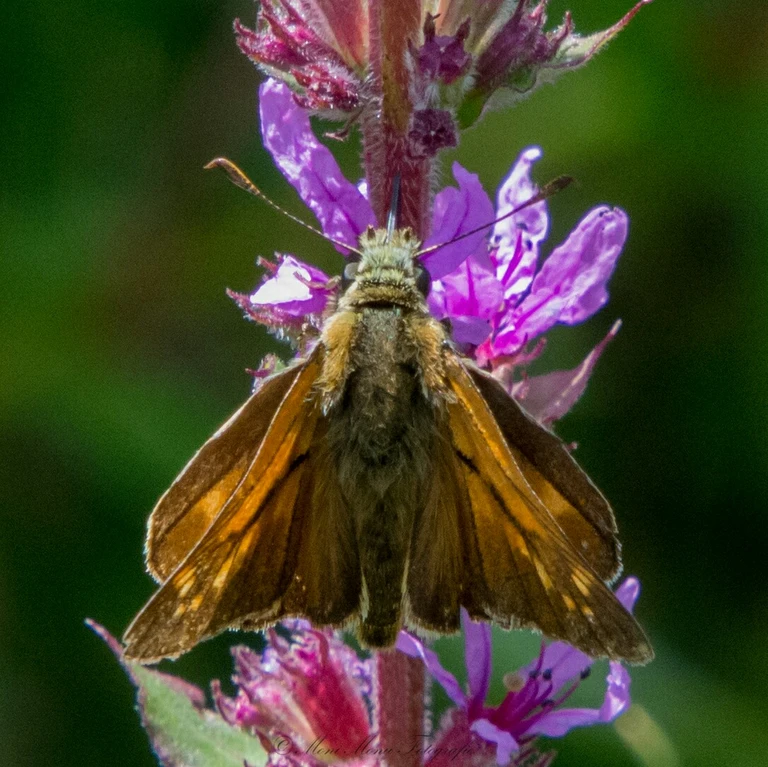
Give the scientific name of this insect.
Ochlodes sylvanus (also Ochlodes venata)
